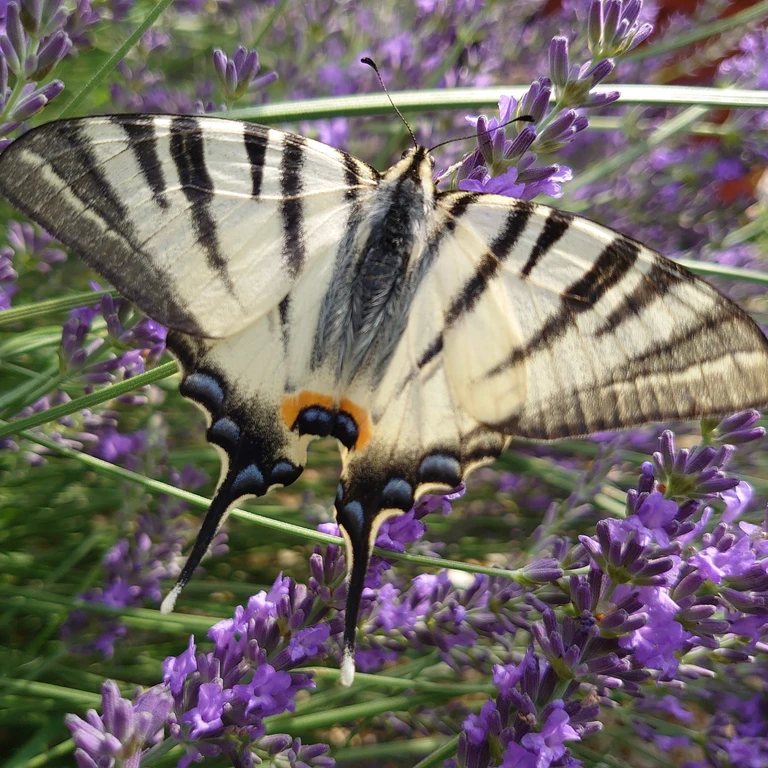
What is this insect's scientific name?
Iphiclides podalirius
